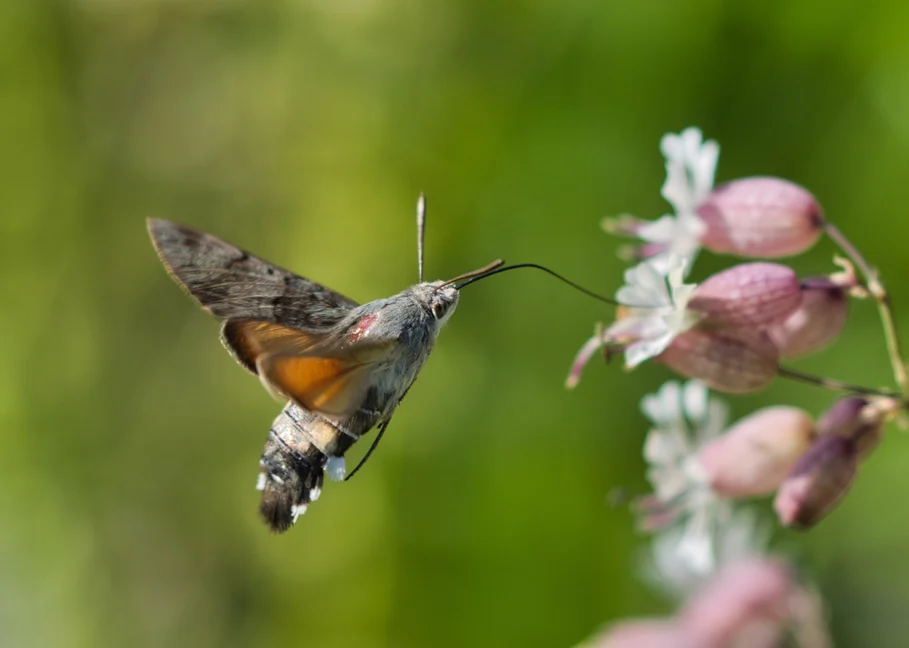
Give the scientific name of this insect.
Macroglossum stellatarum
